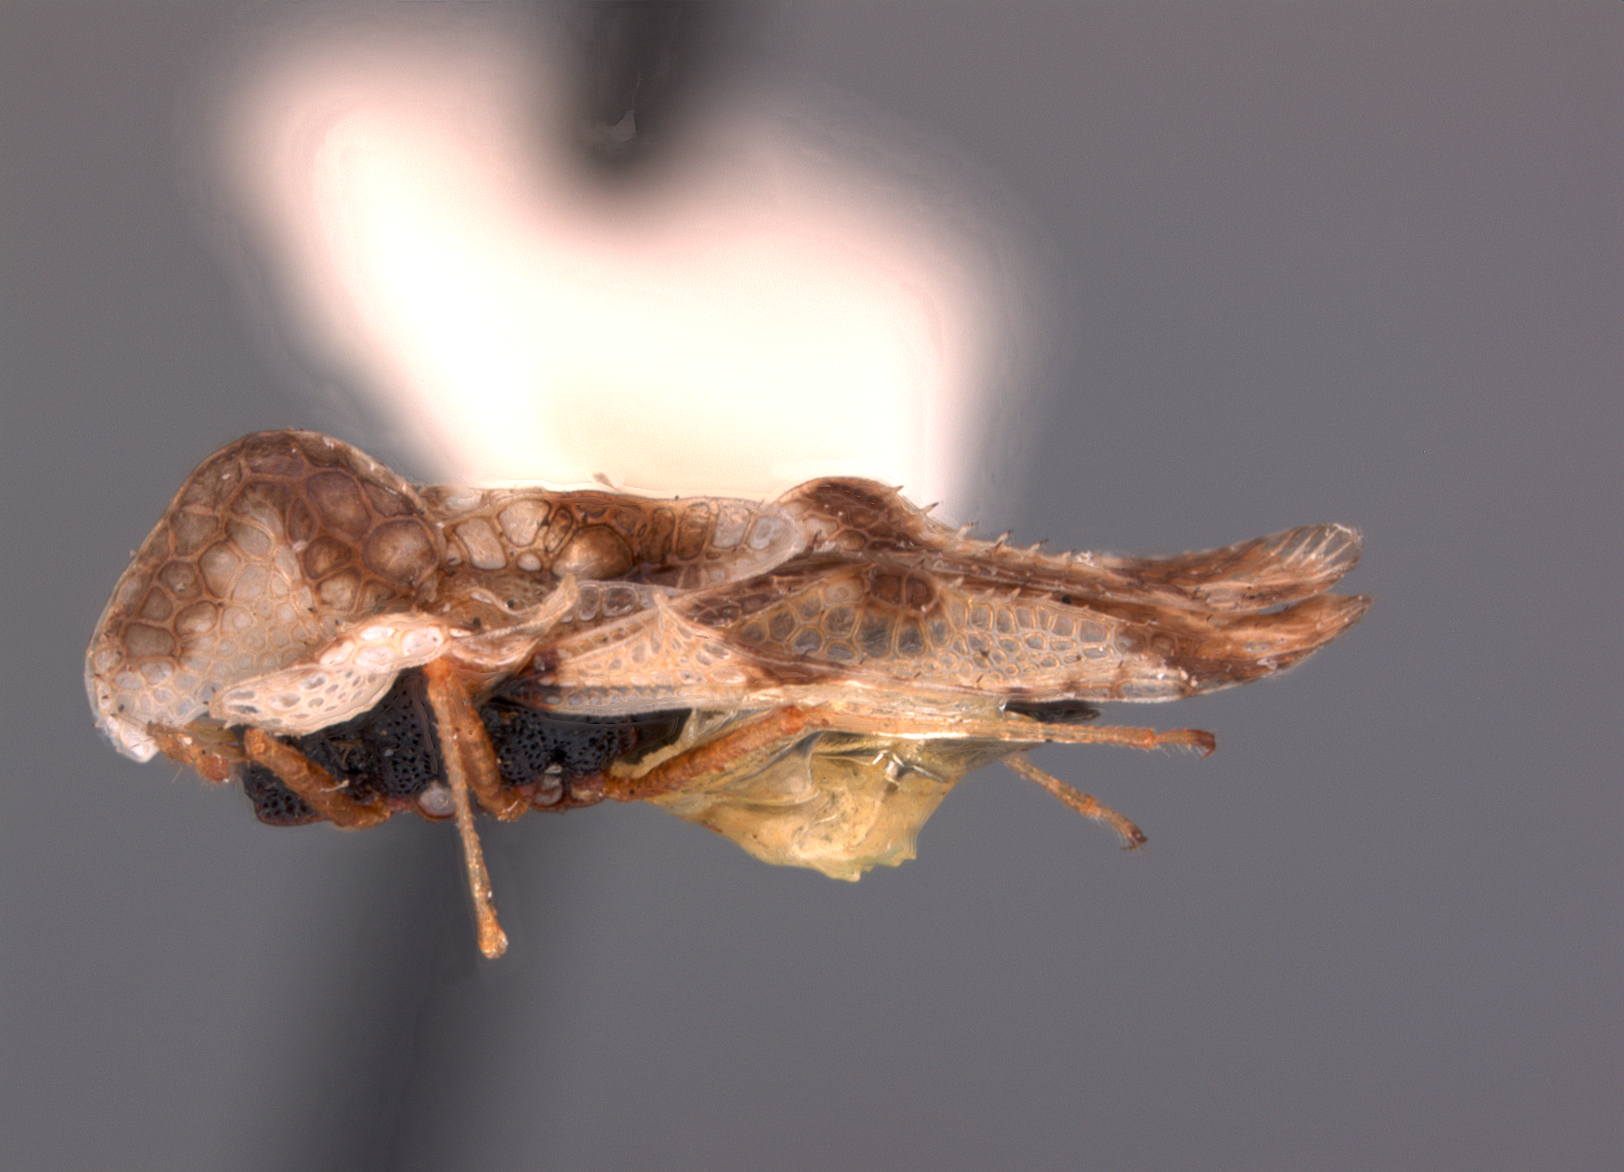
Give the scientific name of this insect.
Corythucha montivaga
